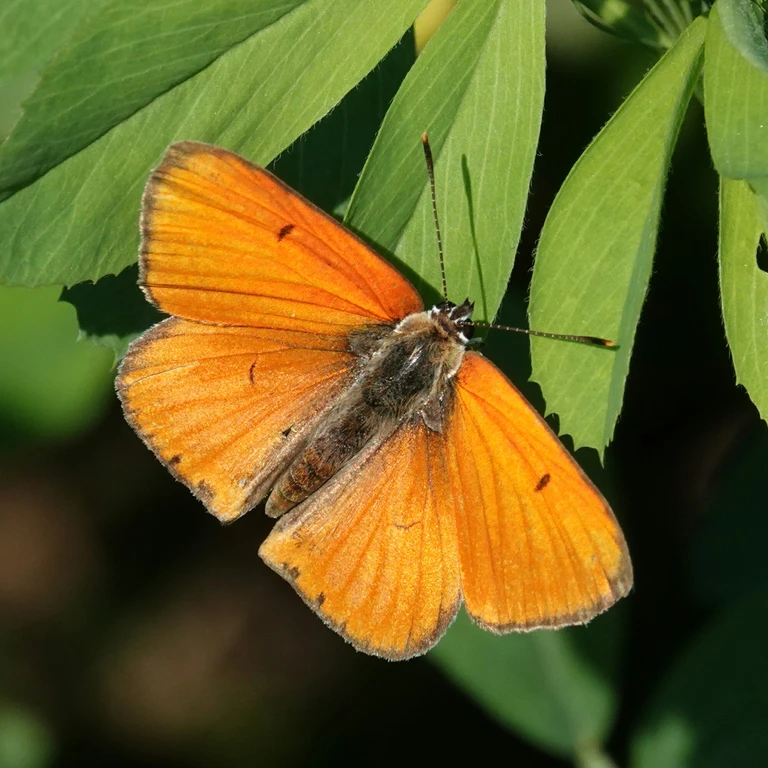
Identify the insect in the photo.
Lycaena dispar
